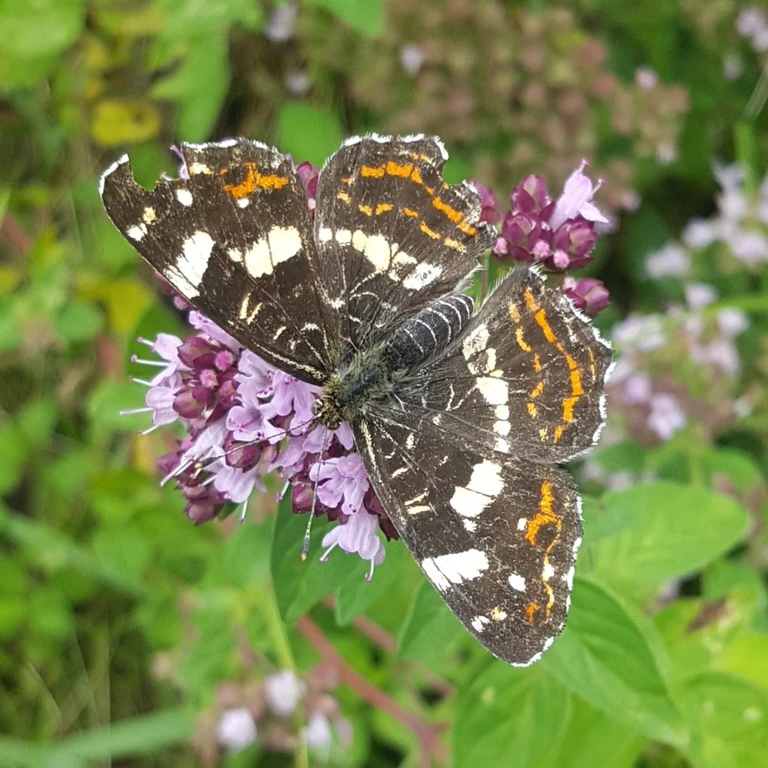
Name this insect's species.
Araschnia levana
